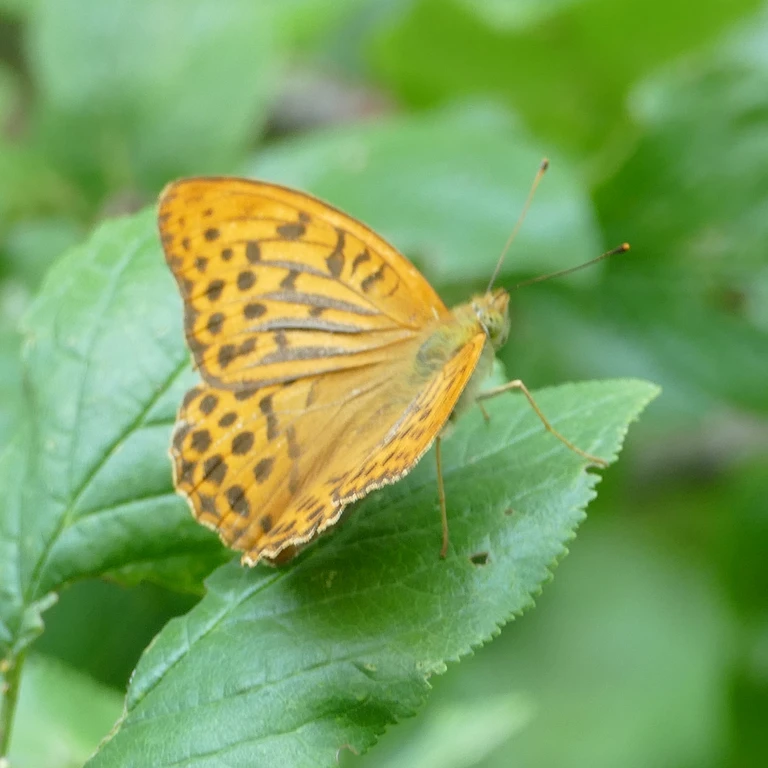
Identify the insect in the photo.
Argynnis paphia
